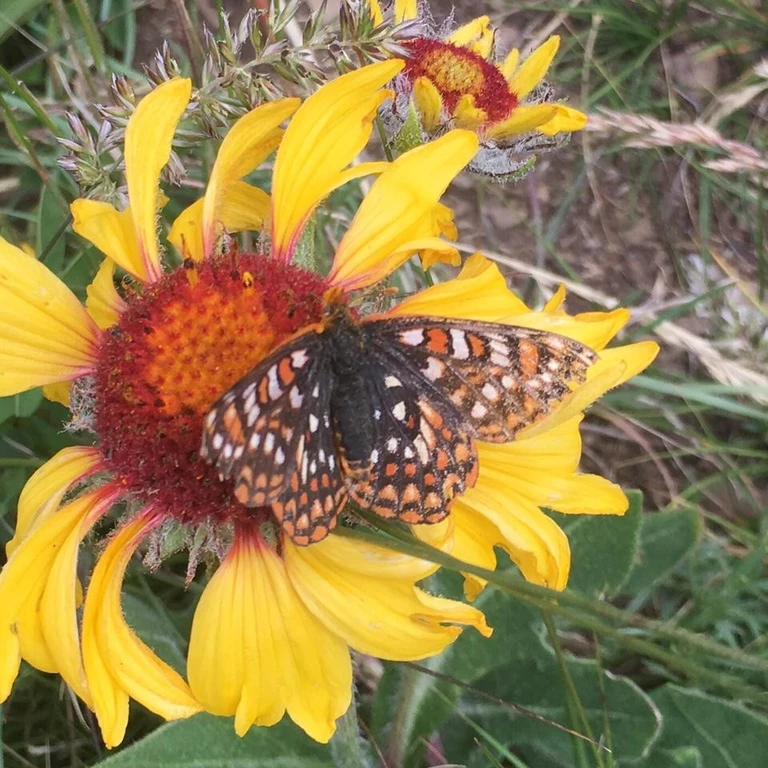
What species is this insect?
Euphydryas maturna
